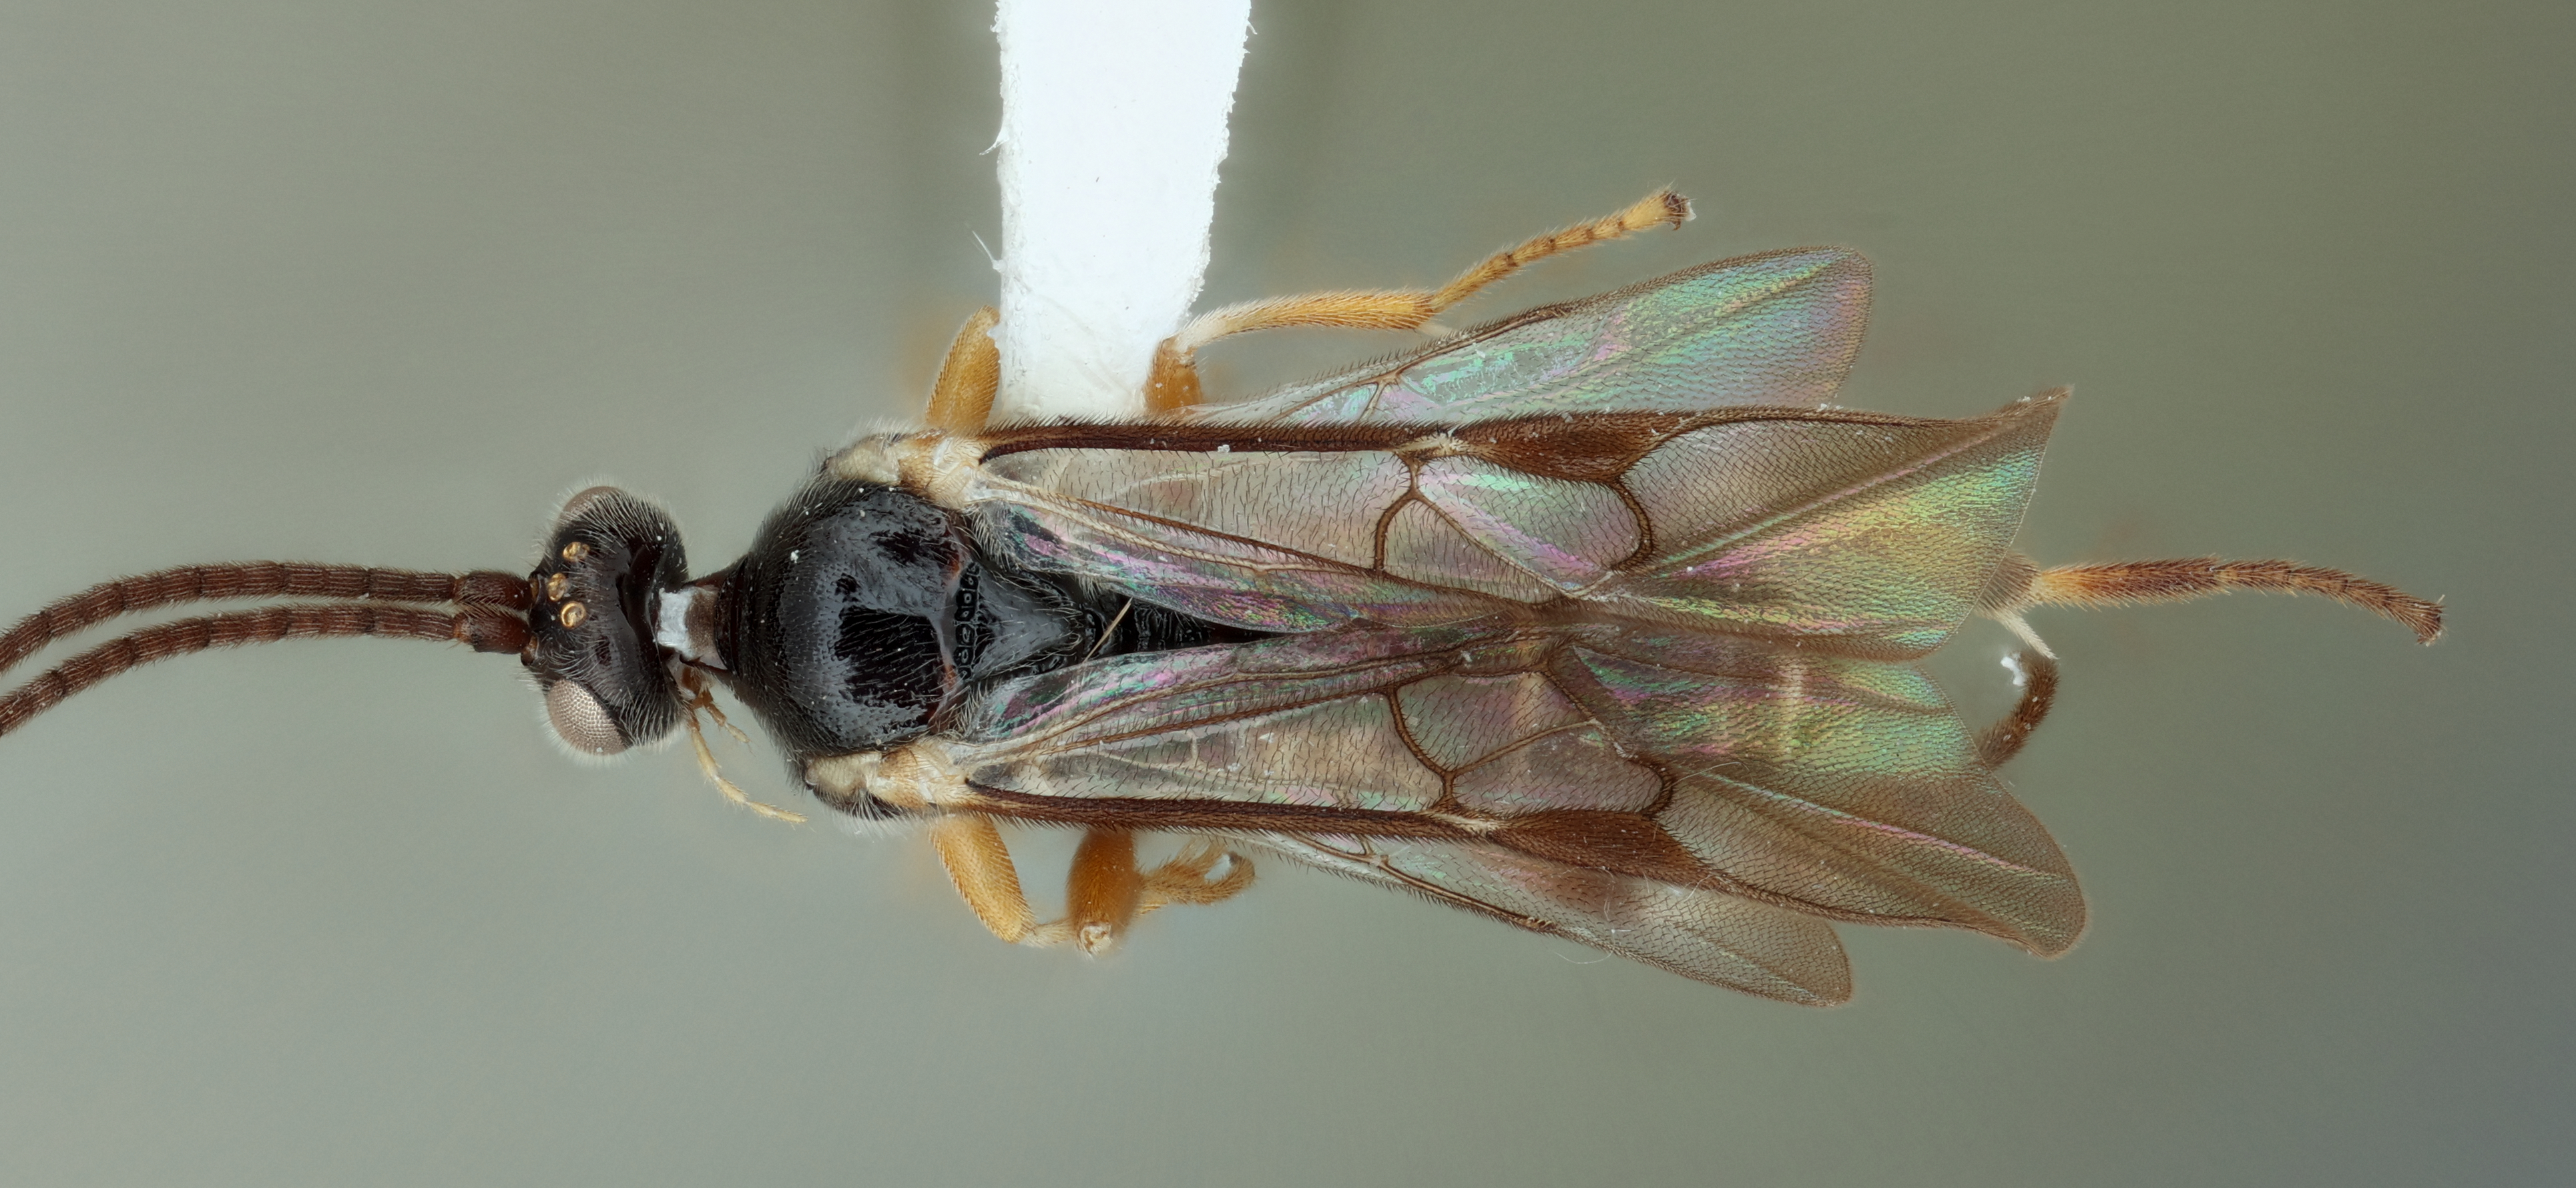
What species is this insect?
Alphomelon brachymacher
